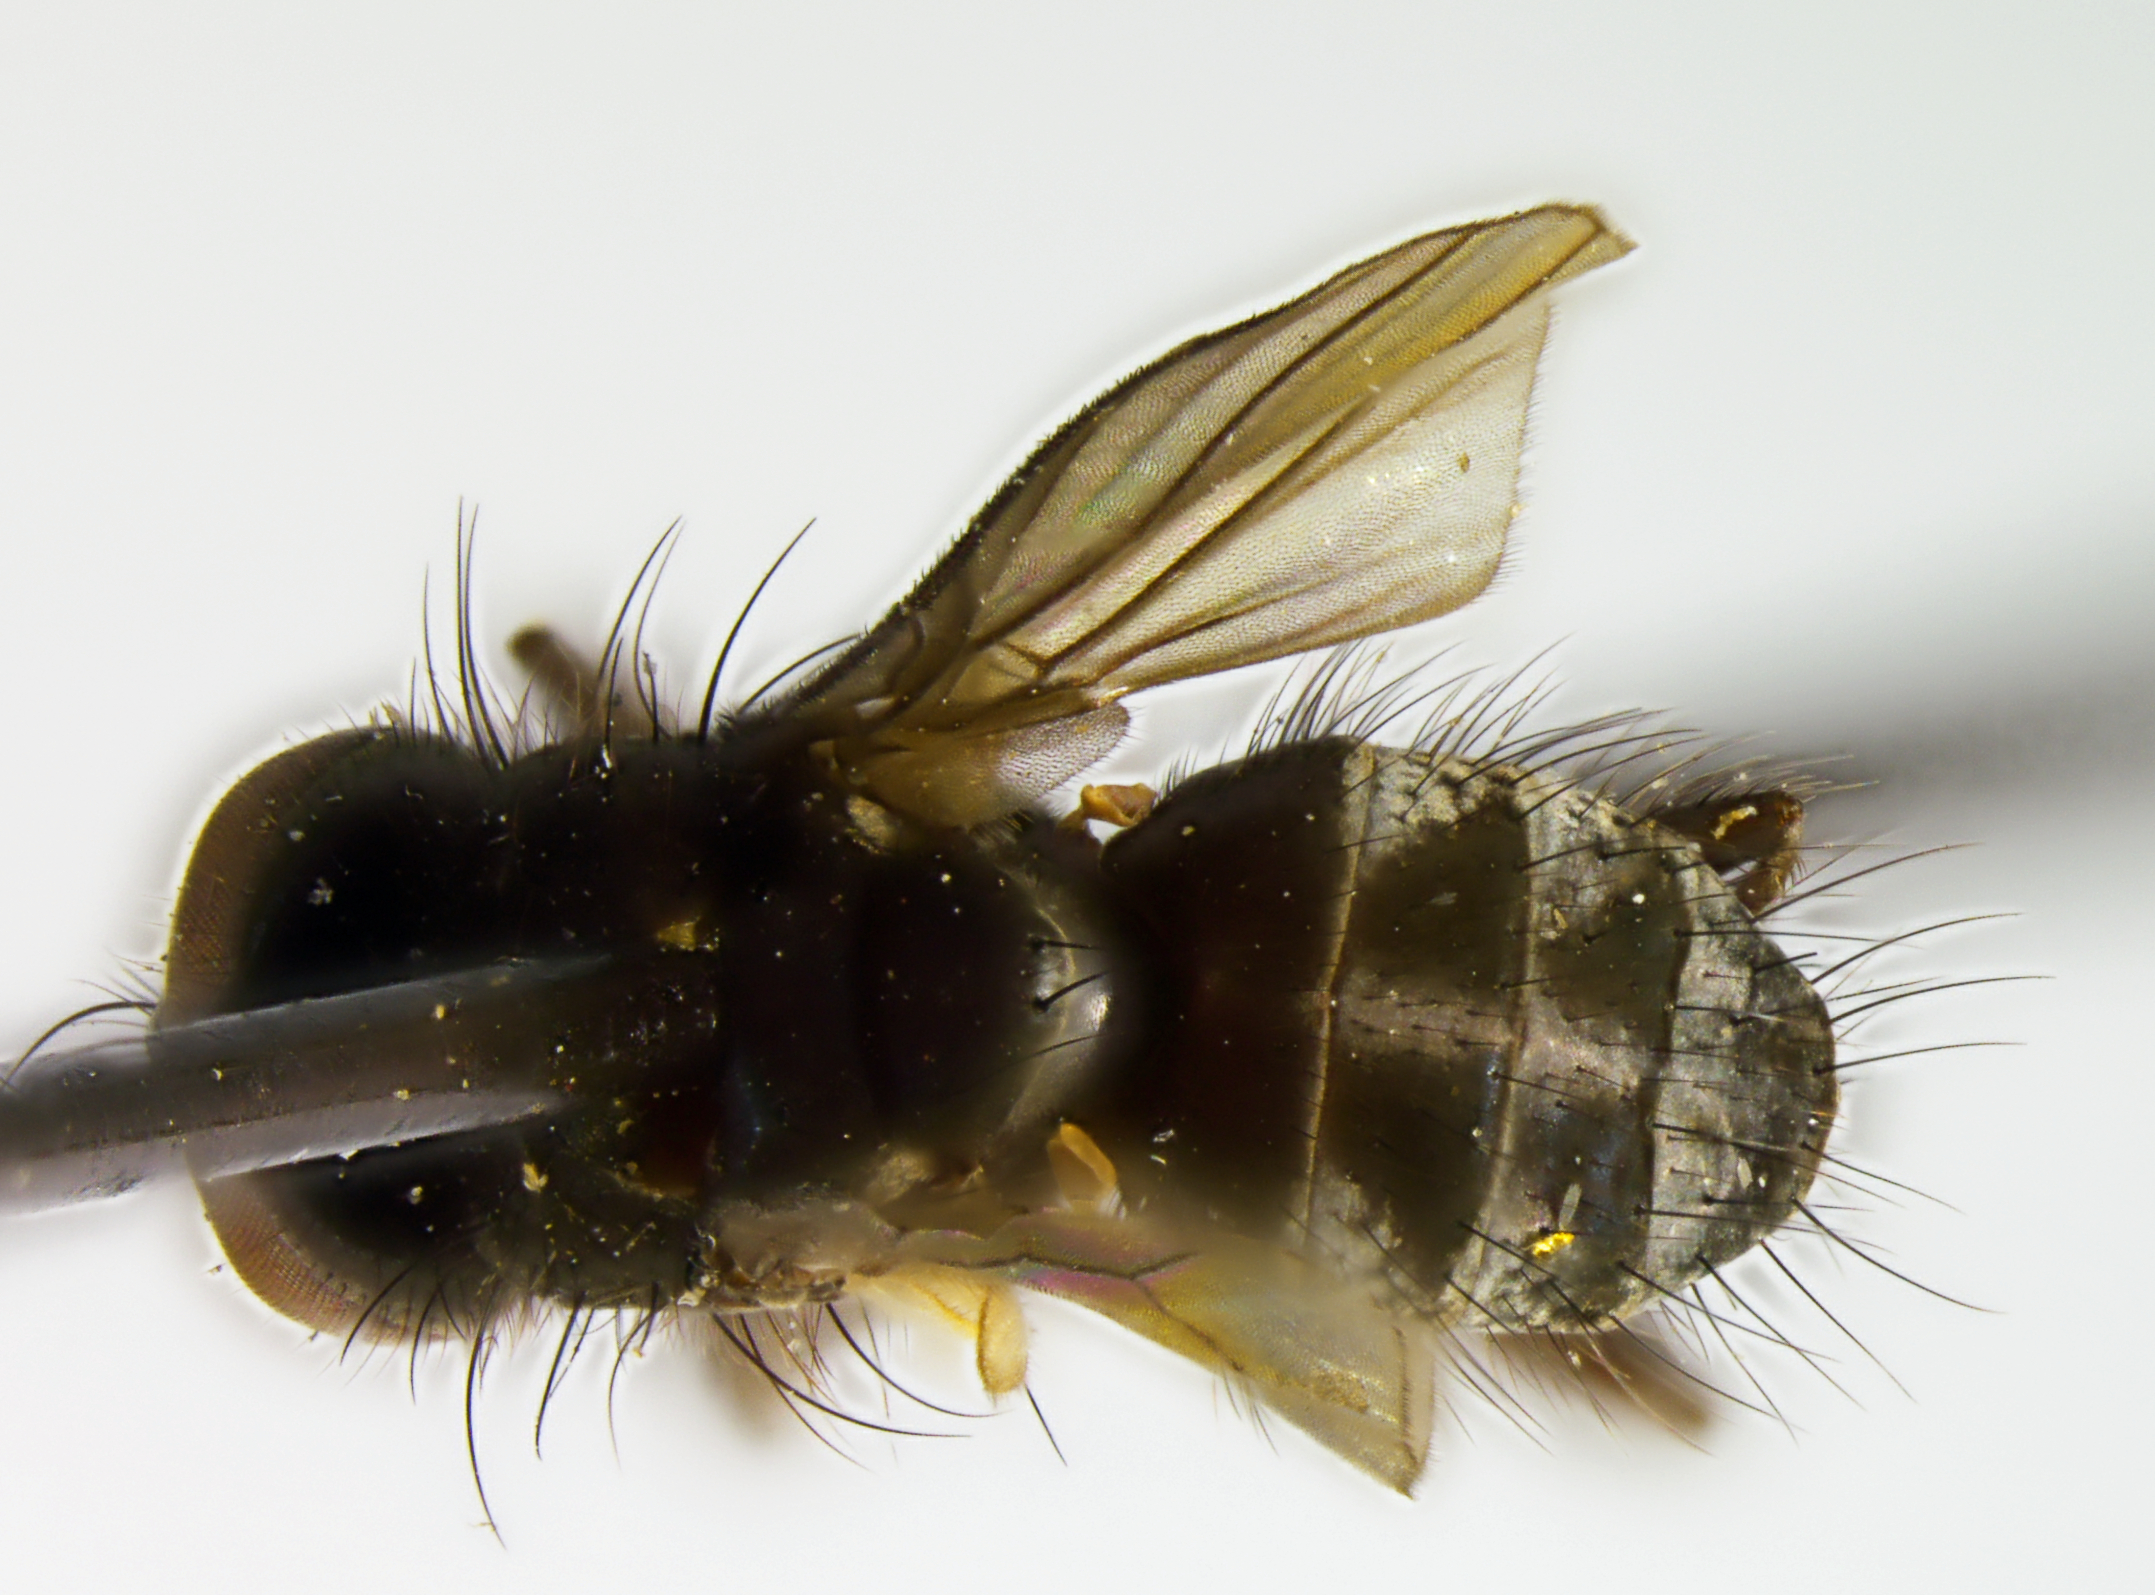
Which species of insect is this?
Limnophora pusilla (also Spilogona pusilla)
